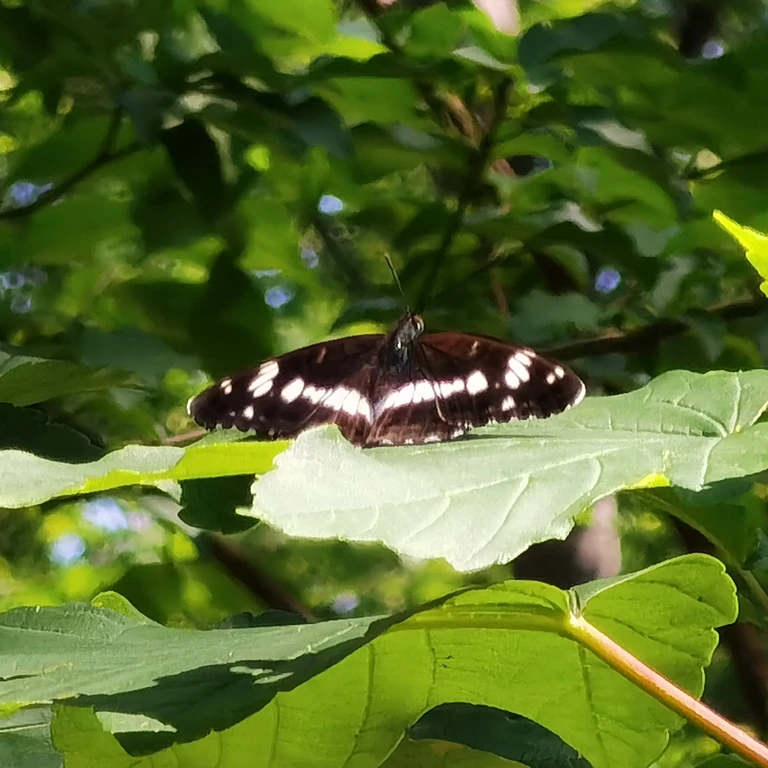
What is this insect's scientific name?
Limenitis camilla (also Ladoga camilla)
